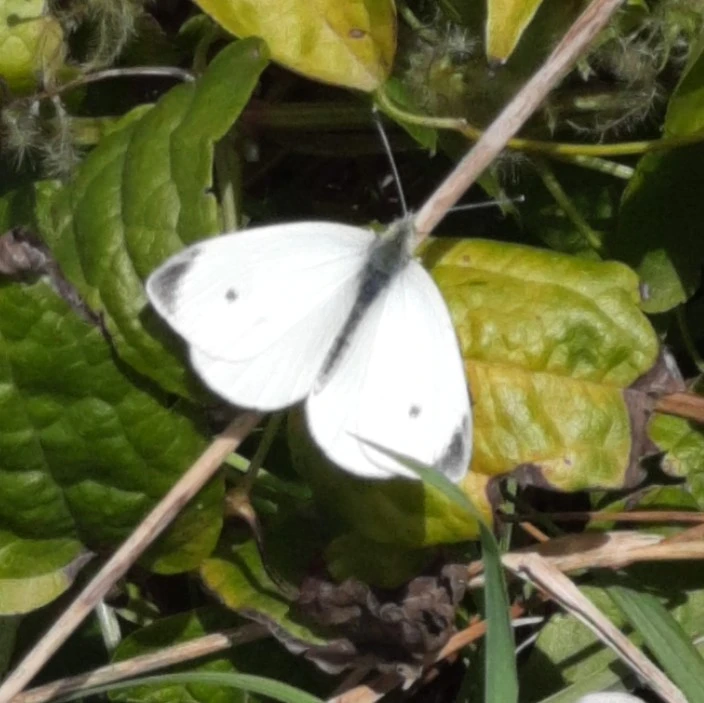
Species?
Pieris rapae
